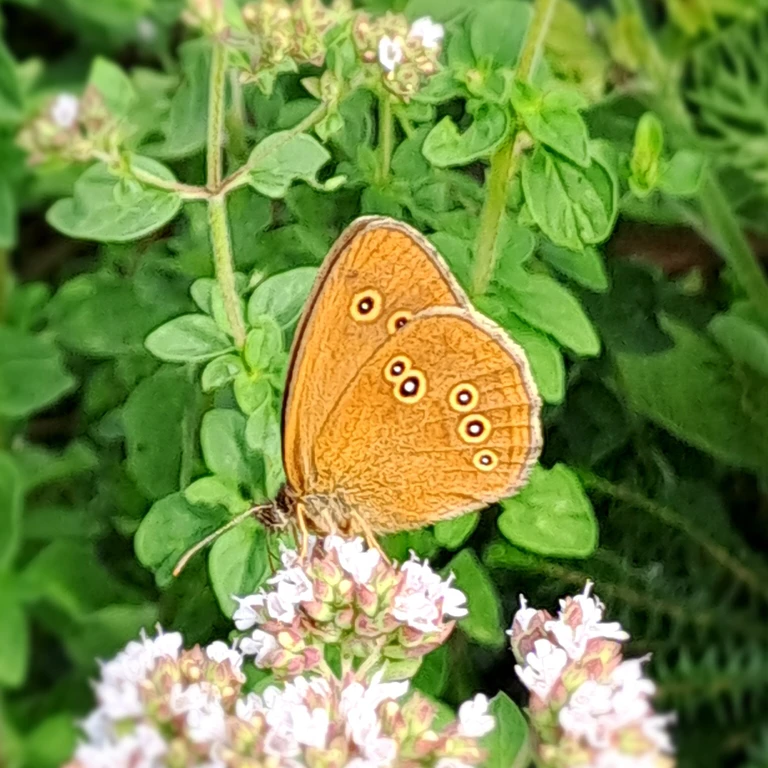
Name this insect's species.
Aphantopus hyperantus
